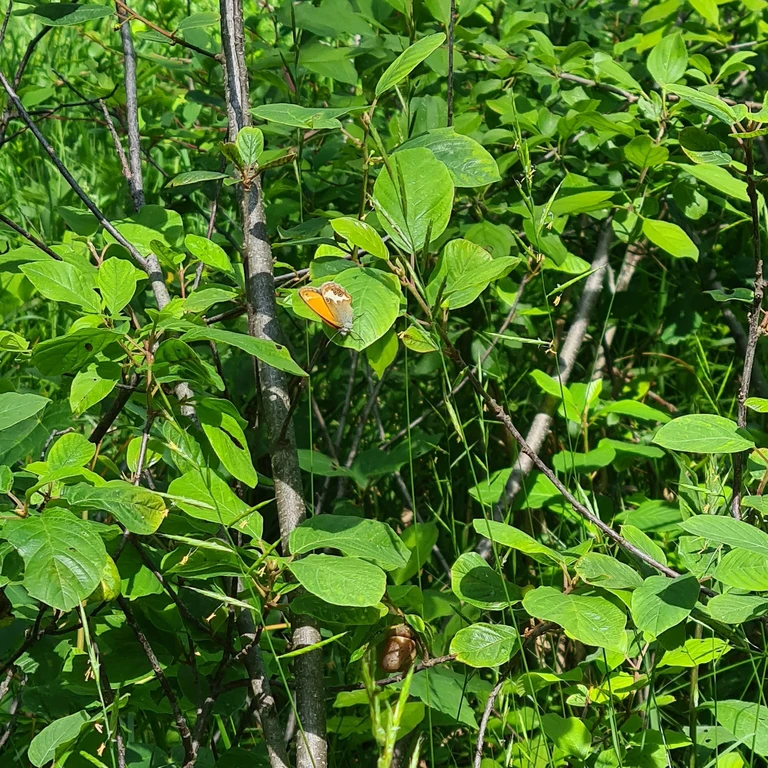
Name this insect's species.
Coenonympha arcania
